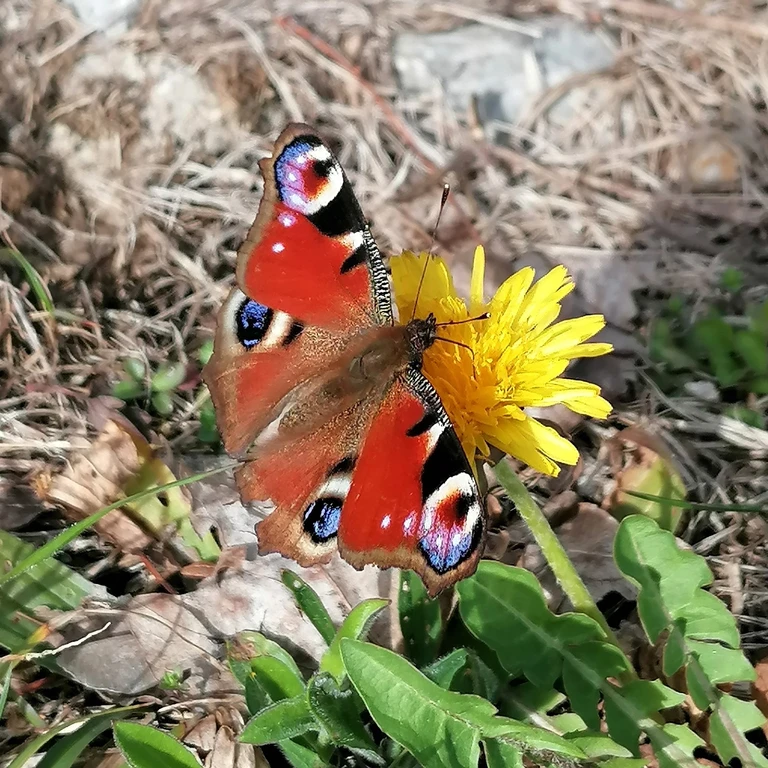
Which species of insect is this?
Aglais io
